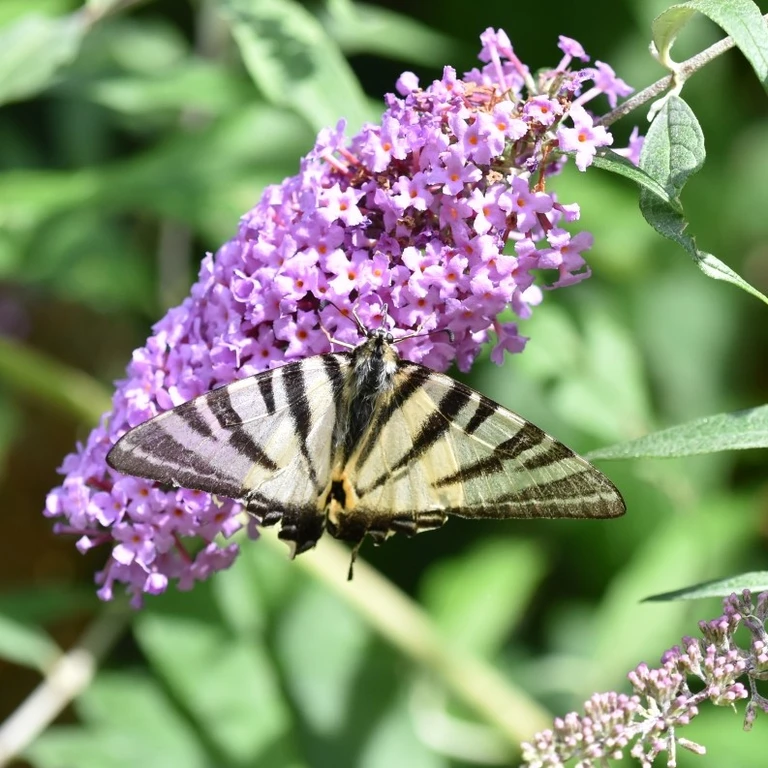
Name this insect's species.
Iphiclides podalirius
